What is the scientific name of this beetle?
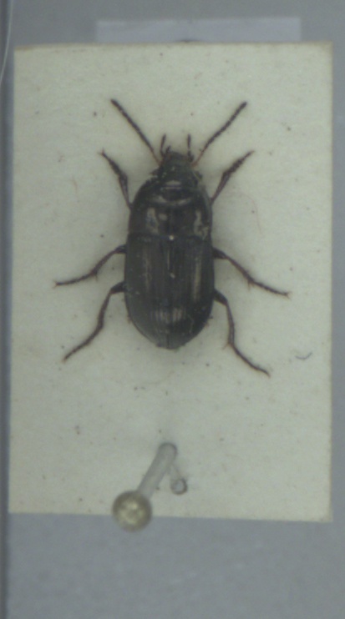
Amara communis
